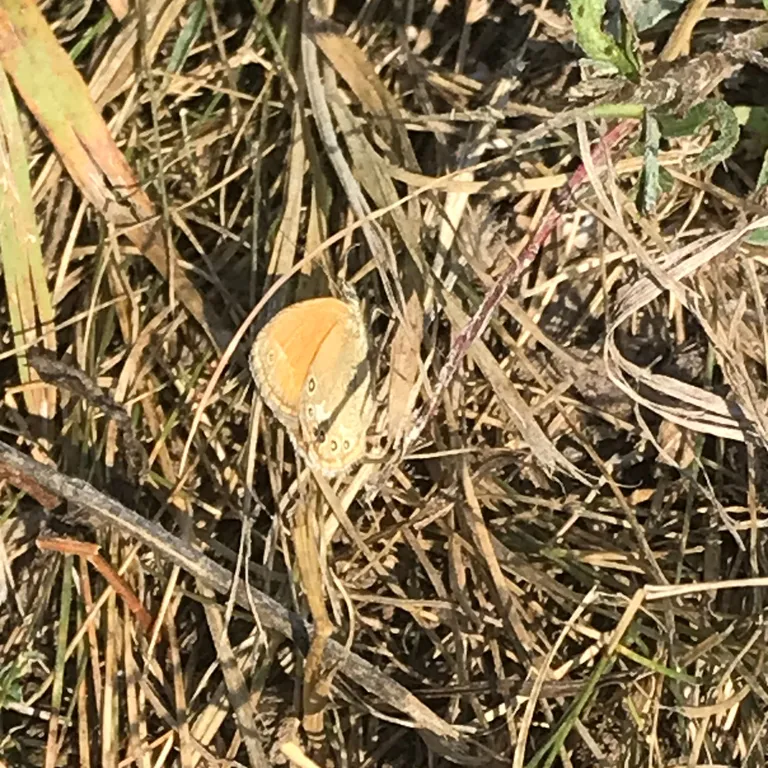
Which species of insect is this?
Coenonympha glycerion (also Coenonympha iphis)
